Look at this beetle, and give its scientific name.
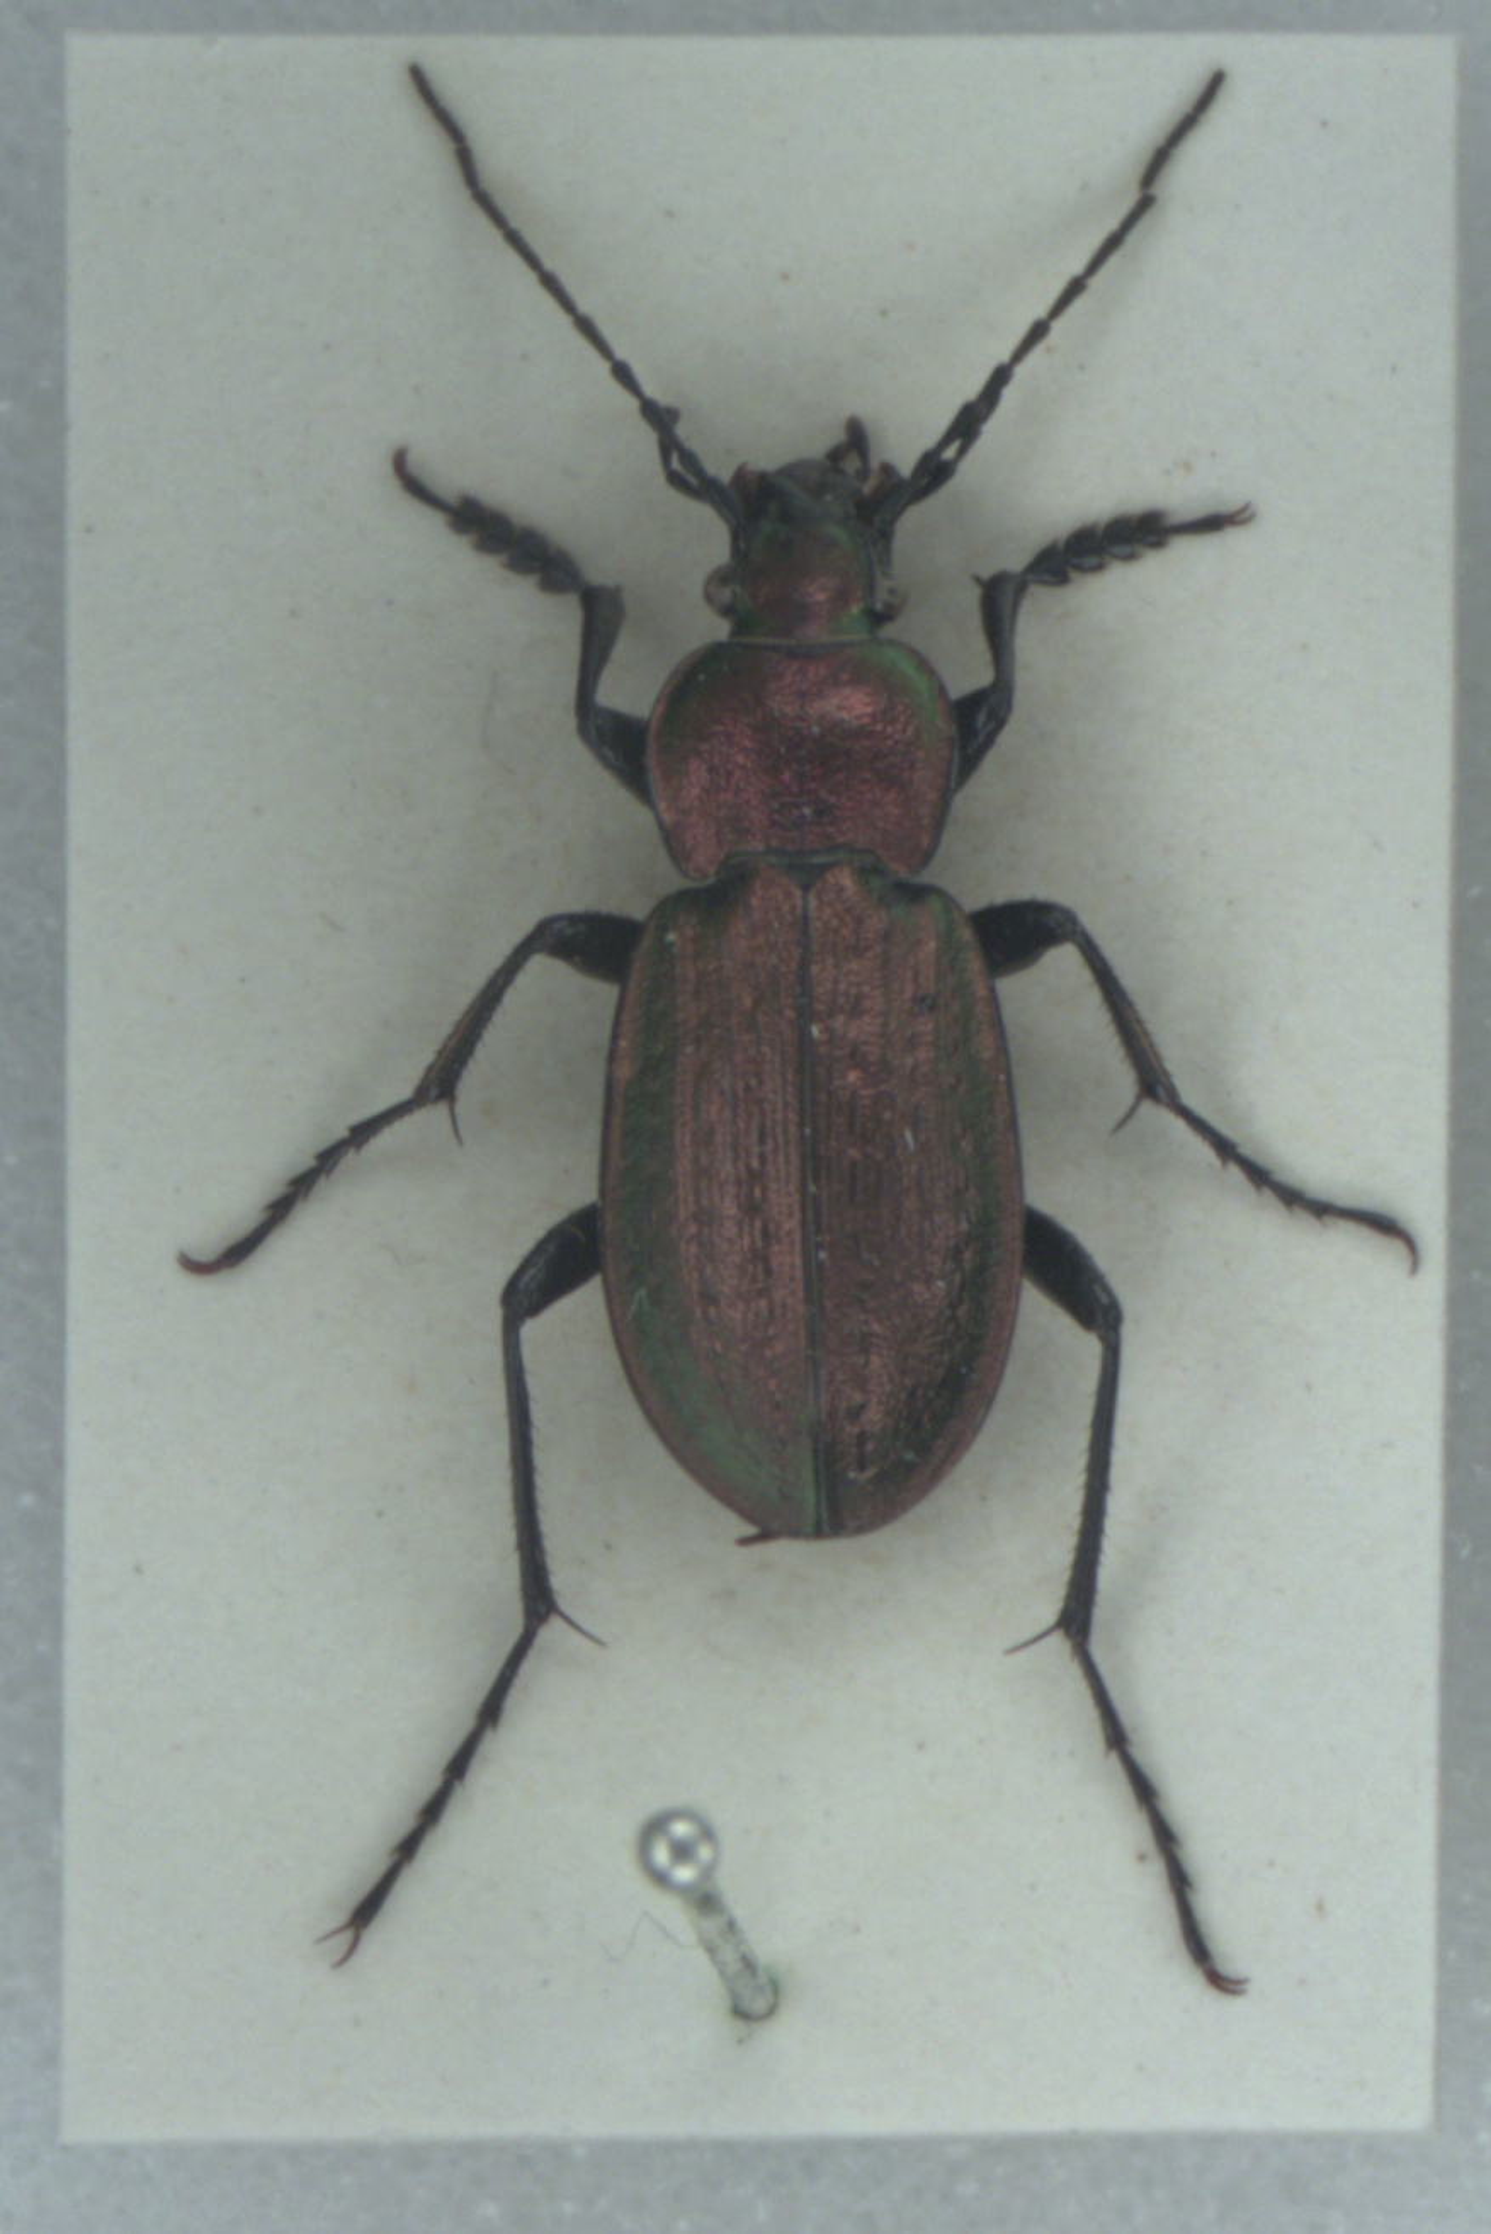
Carabus arvensis
